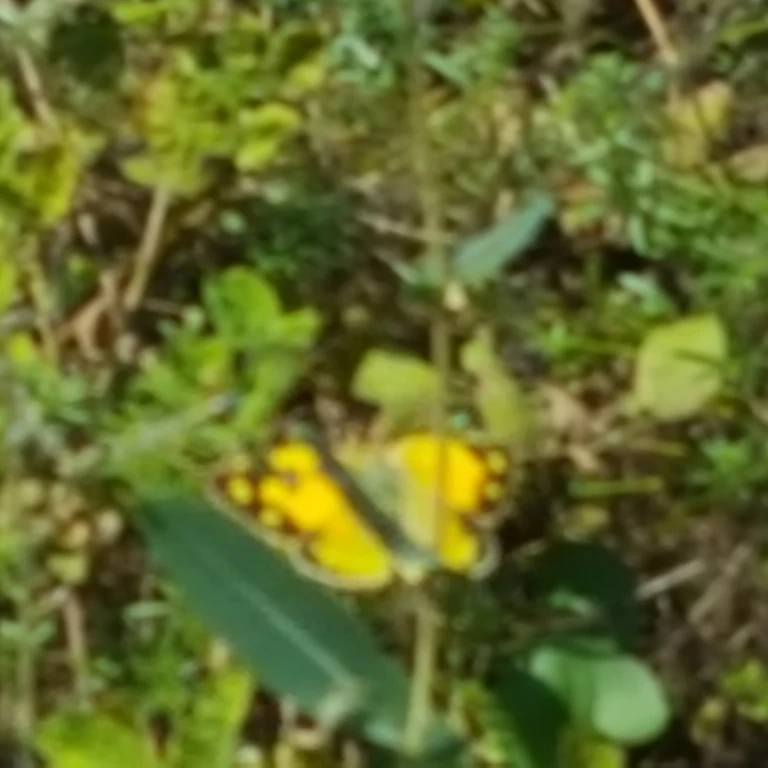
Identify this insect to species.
Colias croceus
